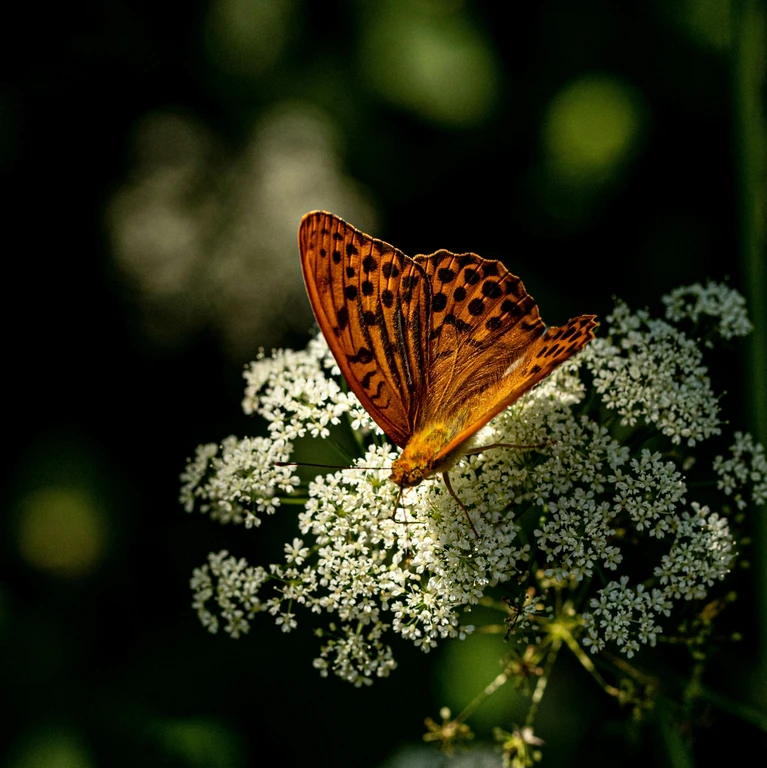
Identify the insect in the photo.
Argynnis paphia
